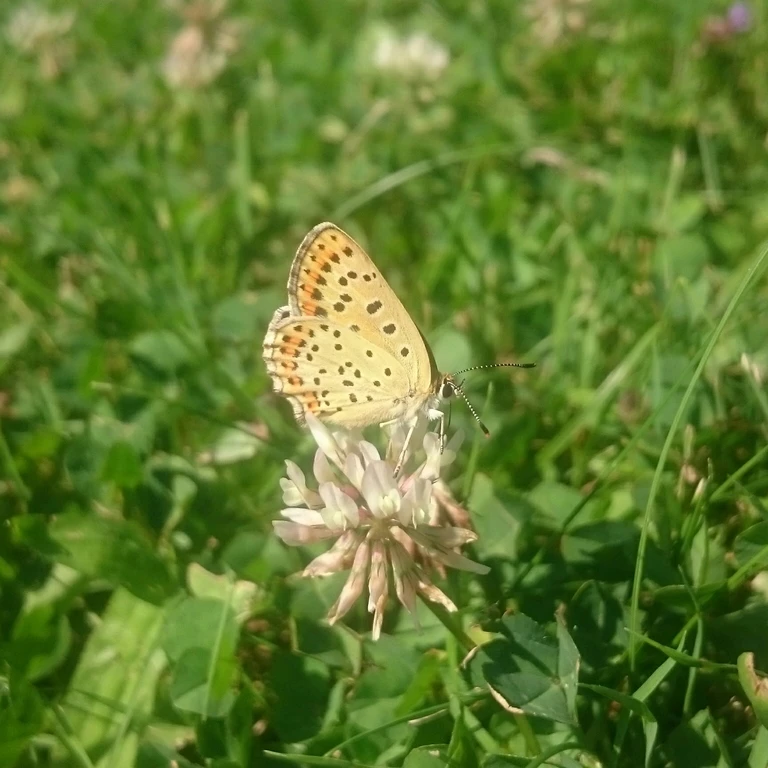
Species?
Lycaena tityrus (also Loweia tityrus)
